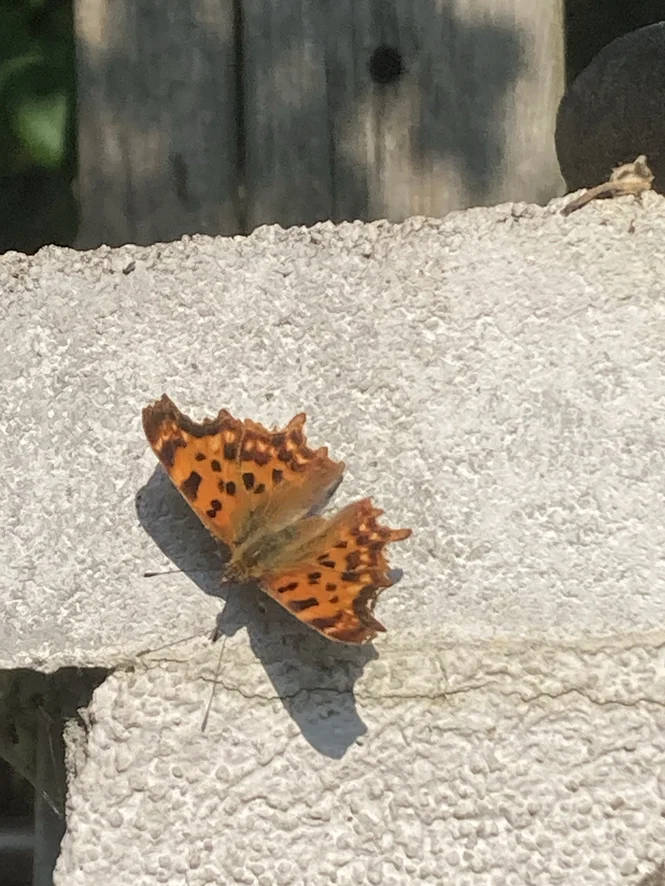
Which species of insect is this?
Polygonia c-album
